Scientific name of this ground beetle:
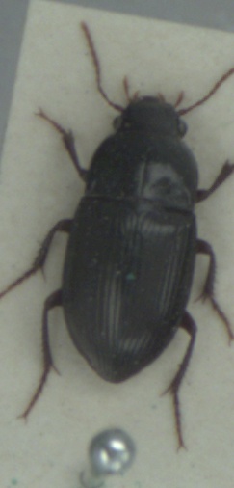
Amara consularis
